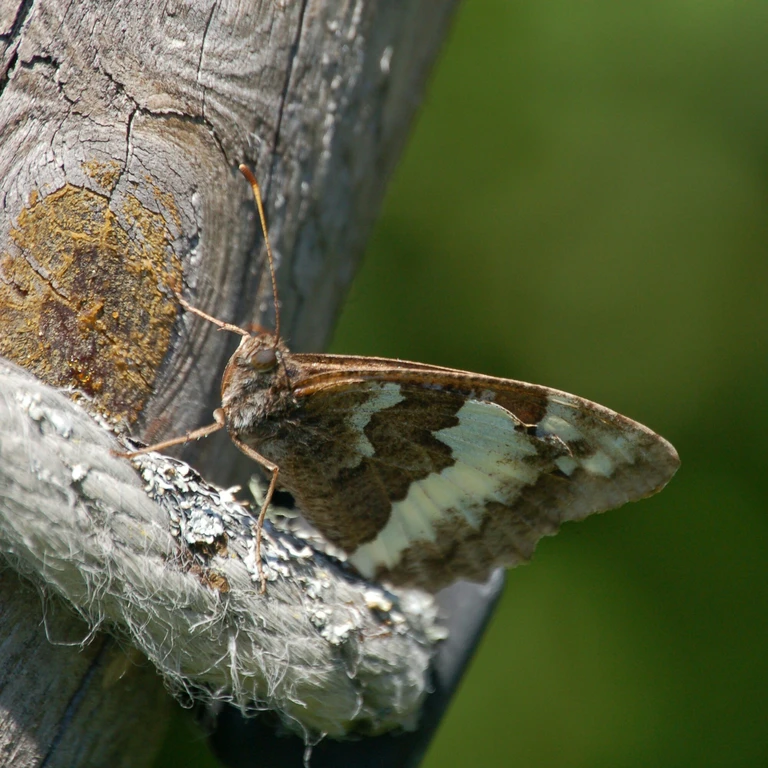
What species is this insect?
Brintesia circe
